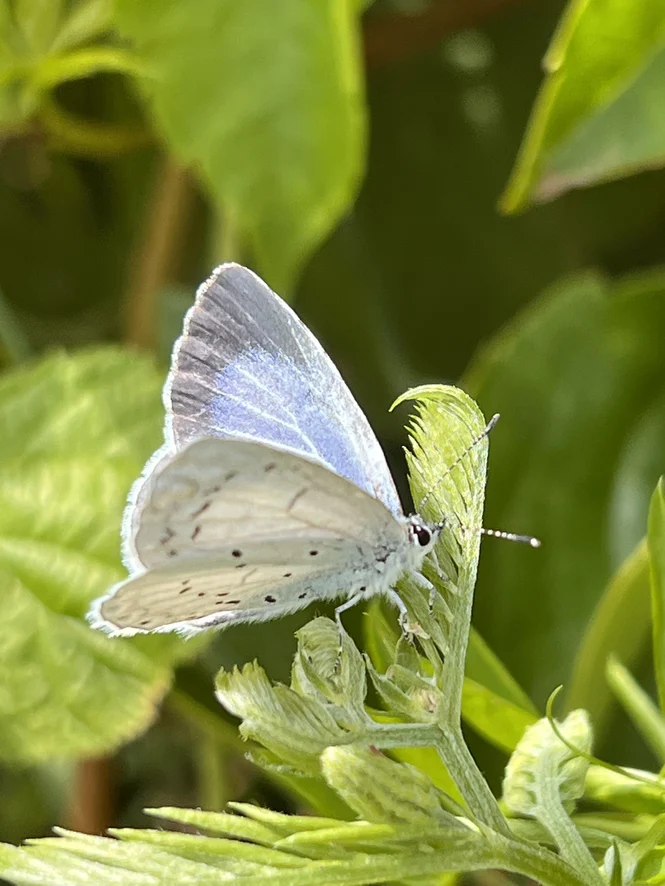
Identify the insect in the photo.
Celastrina argiolus
